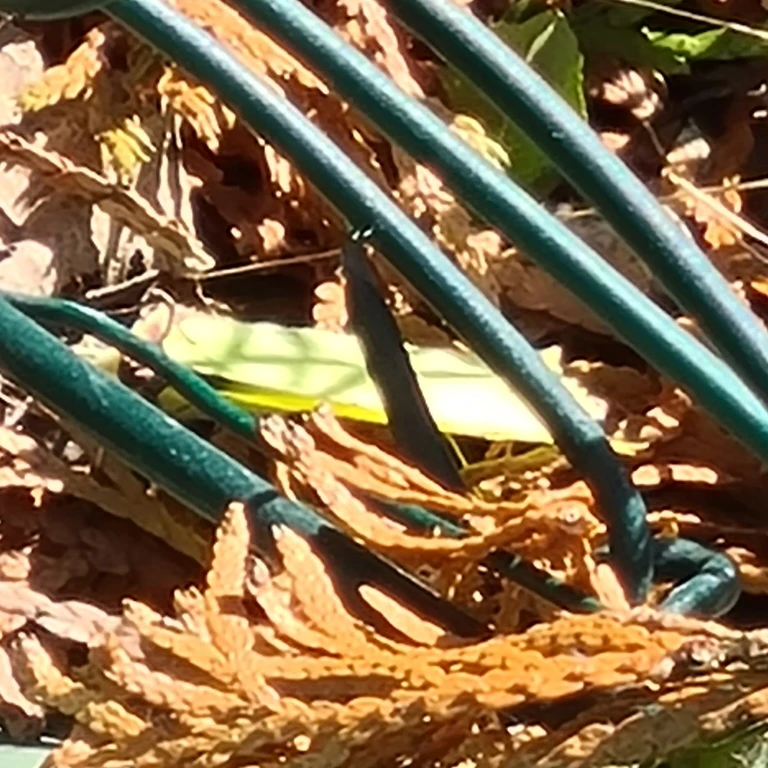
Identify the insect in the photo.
Gonepteryx rhamni
